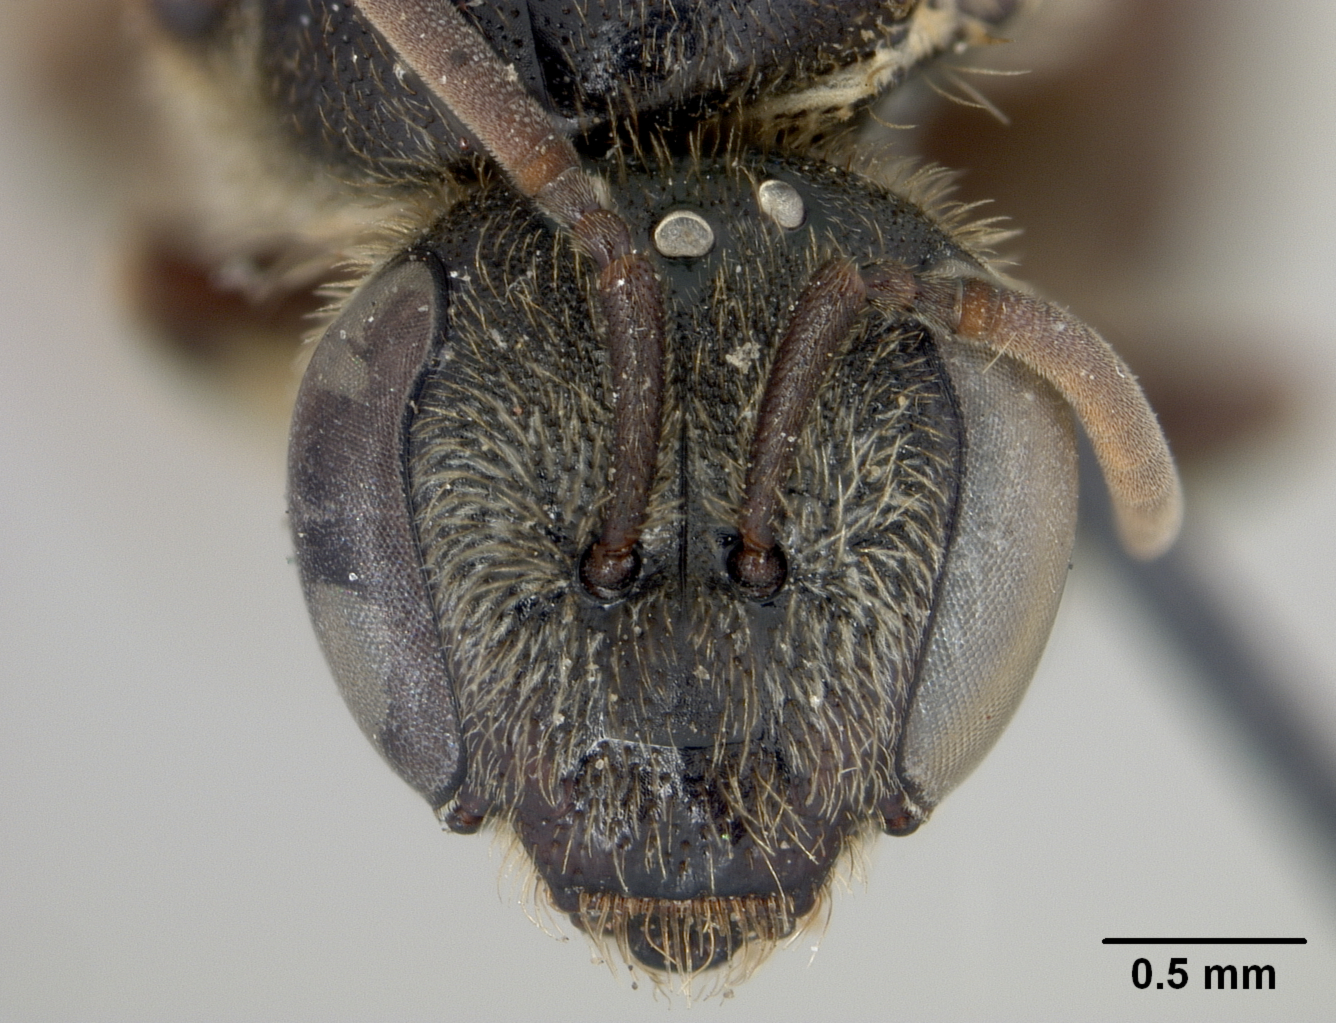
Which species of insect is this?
Halictus manilae
